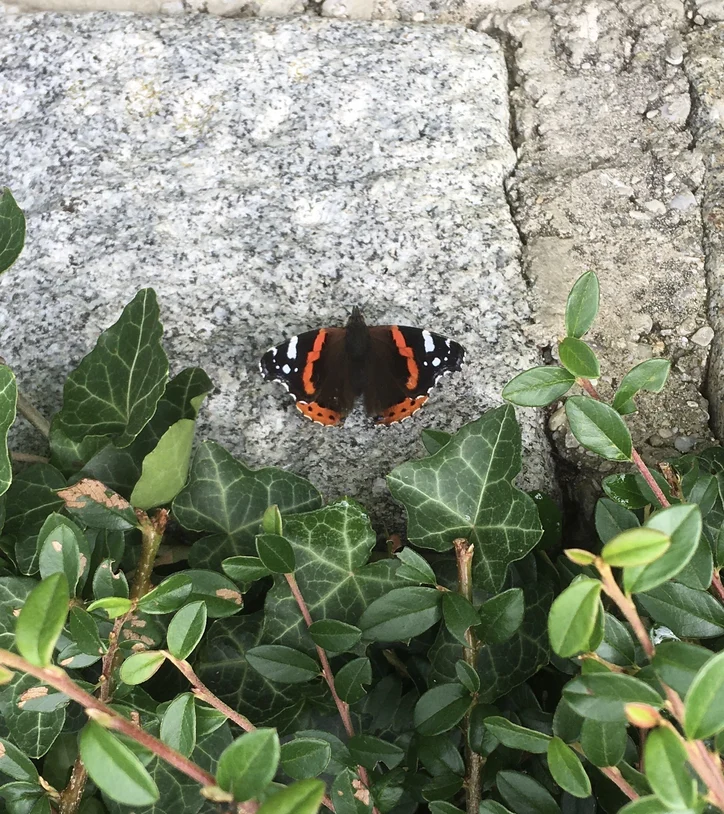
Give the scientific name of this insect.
Vanessa atalanta
